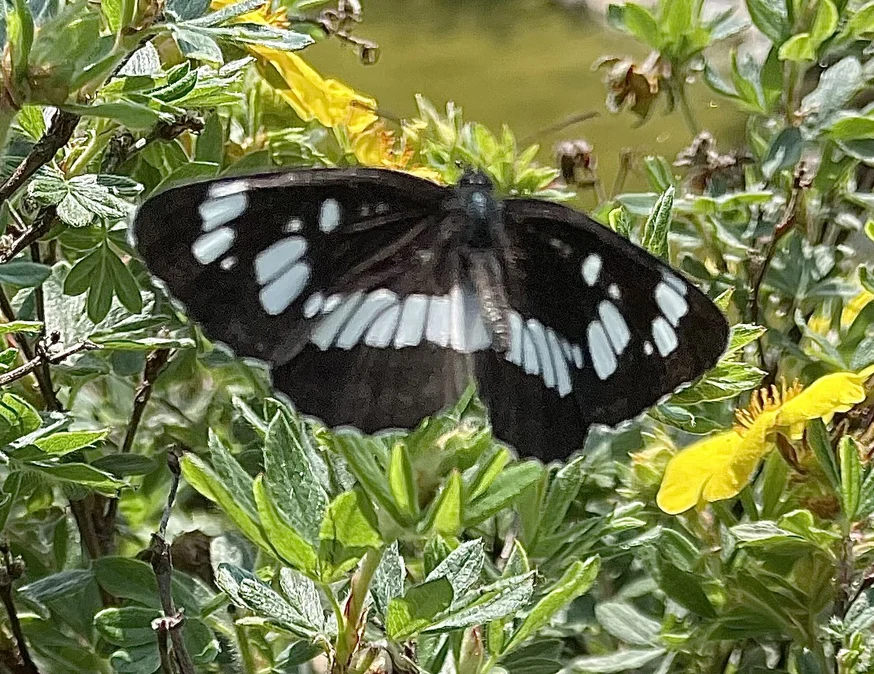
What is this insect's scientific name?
Neptis rivularis
